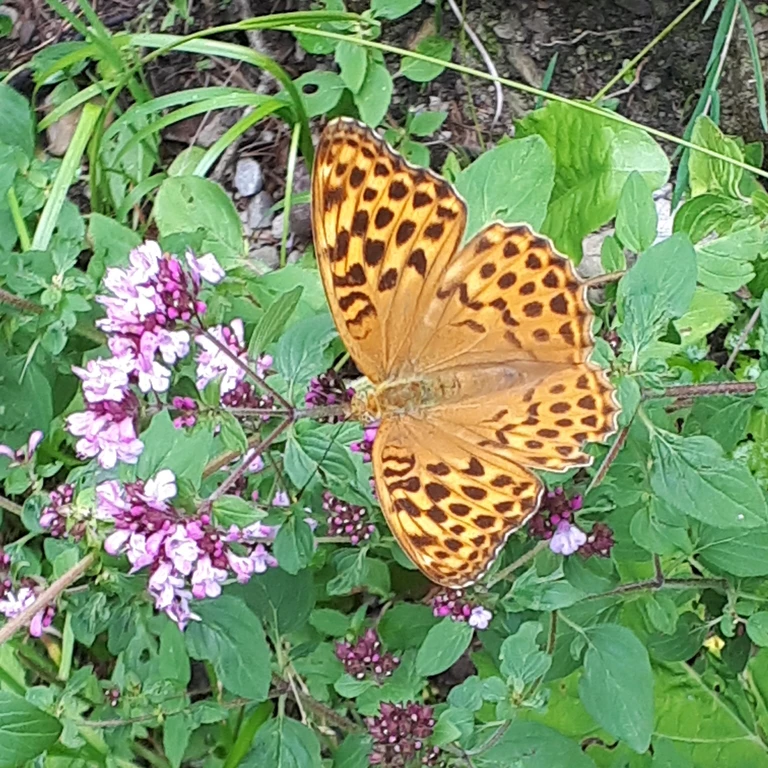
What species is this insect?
Argynnis paphia
